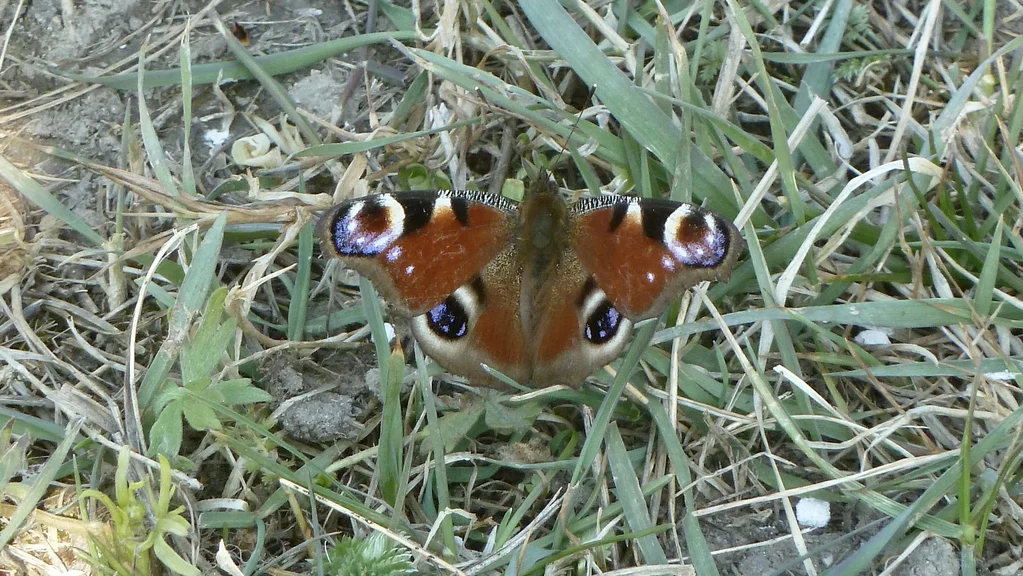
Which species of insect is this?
Aglais io
